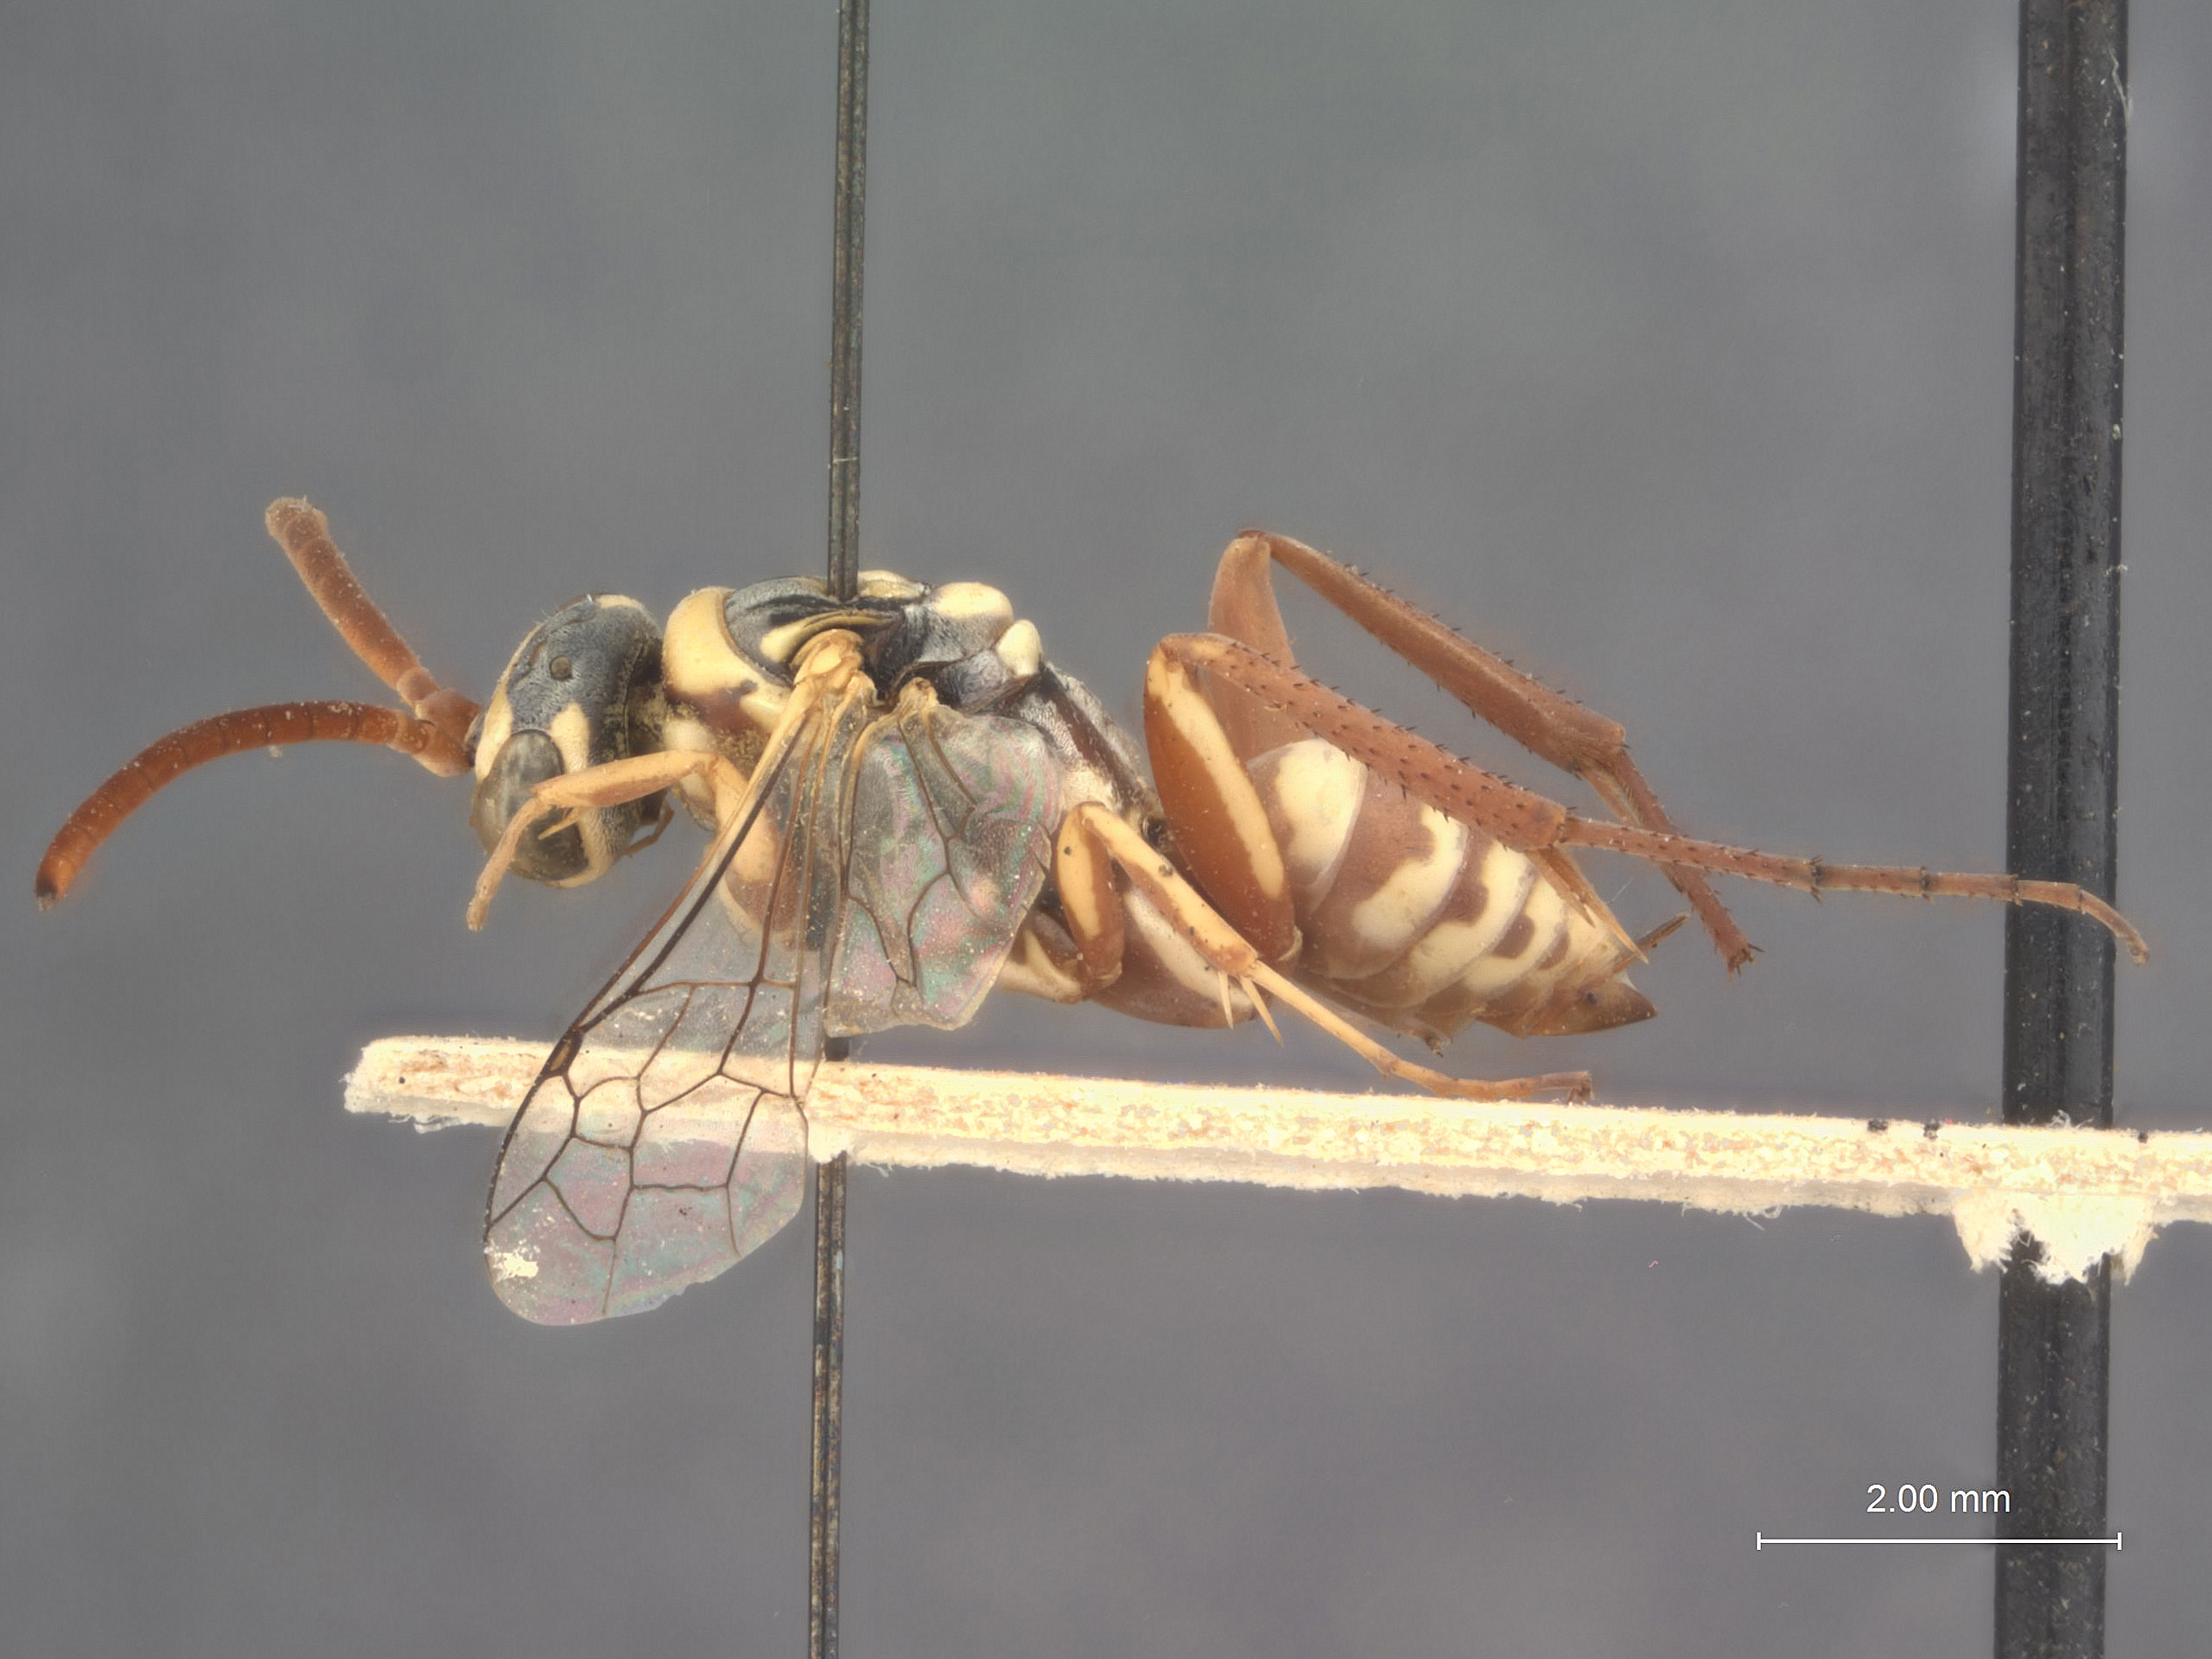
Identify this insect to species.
Ceropales opacior
